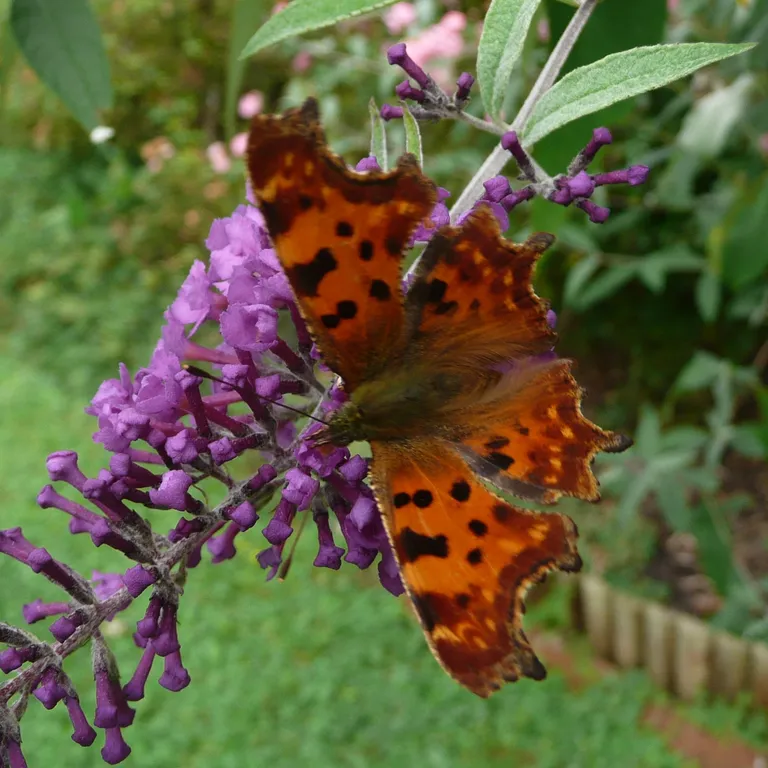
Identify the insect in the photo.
Polygonia c-album
